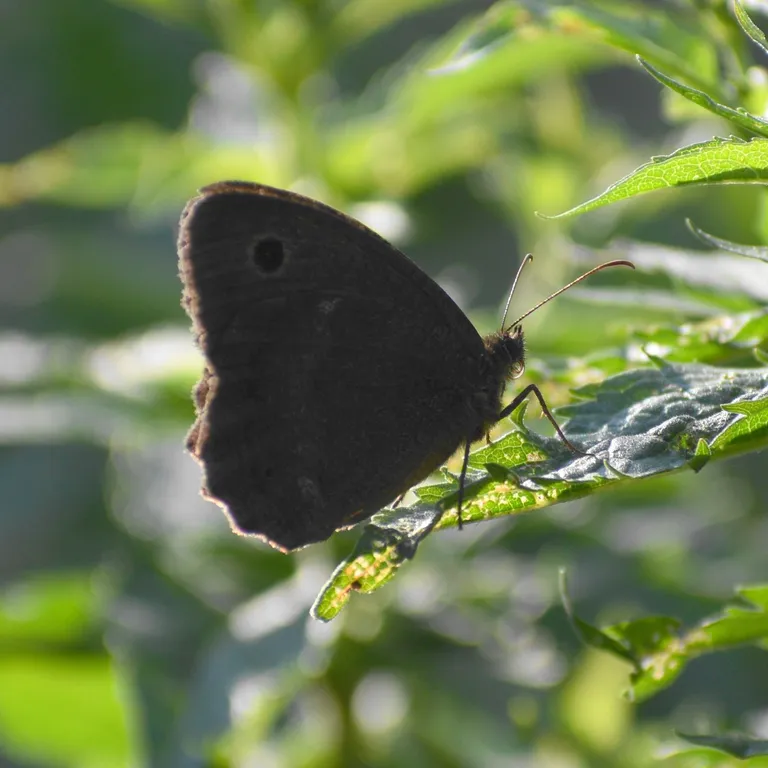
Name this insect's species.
Minois dryas
